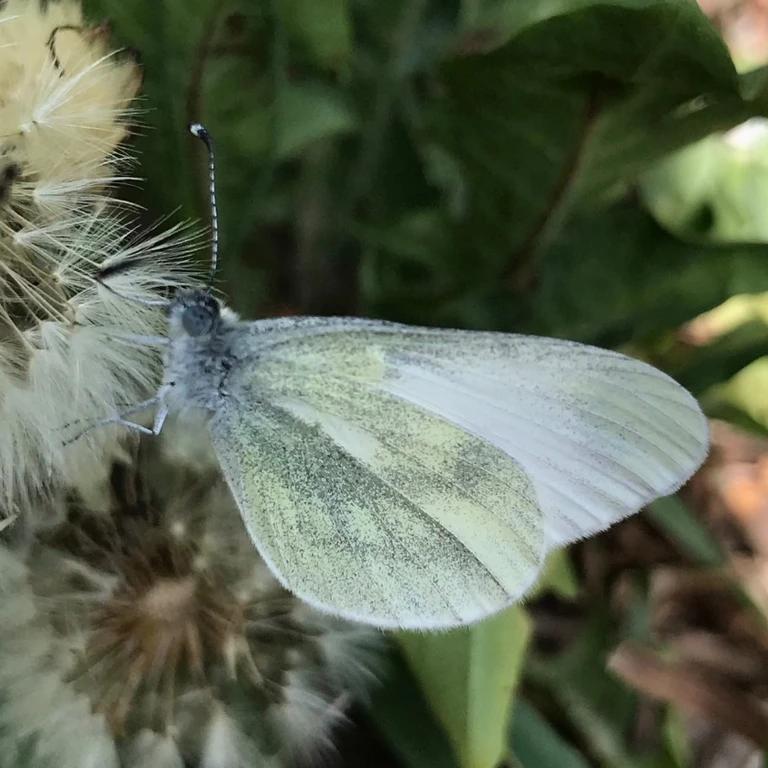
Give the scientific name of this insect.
Leptidea sinapis/juvernica
